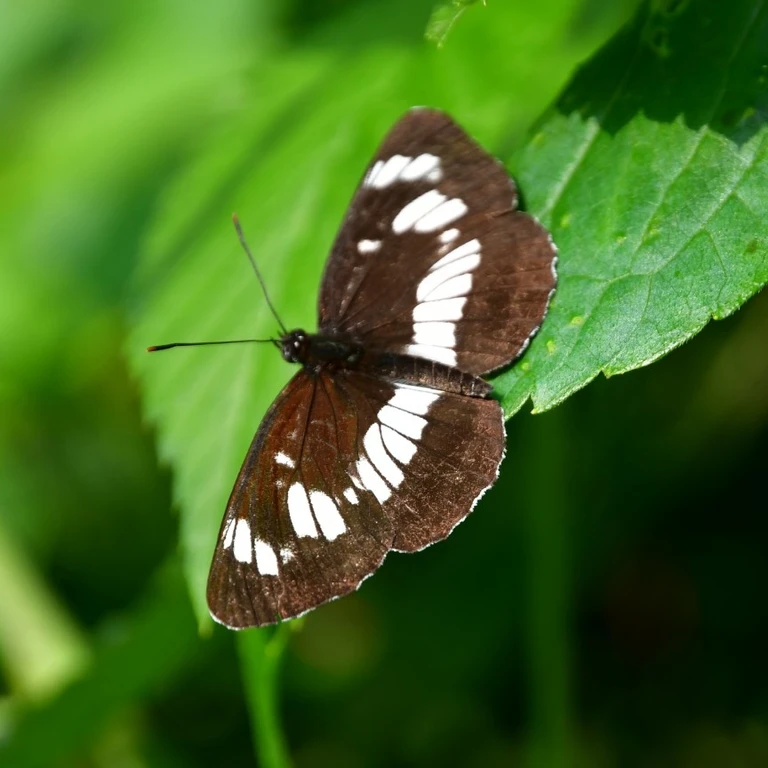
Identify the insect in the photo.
Neptis rivularis
